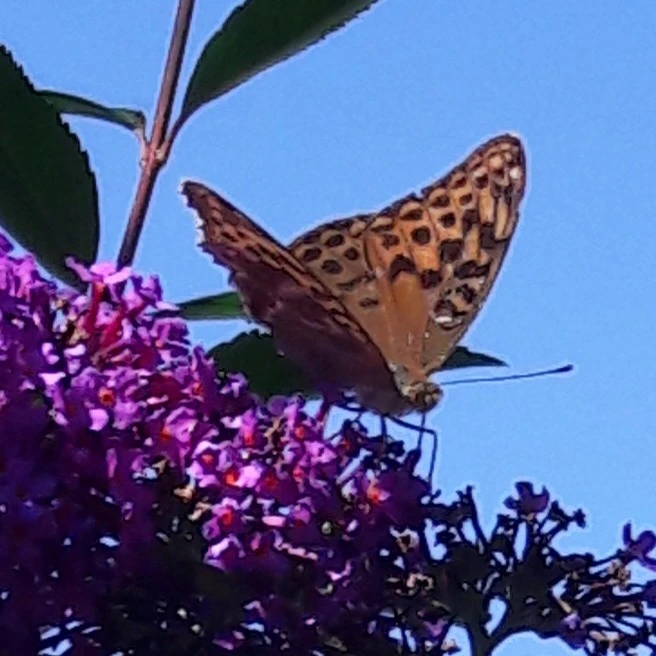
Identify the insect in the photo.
Argynnis paphia
